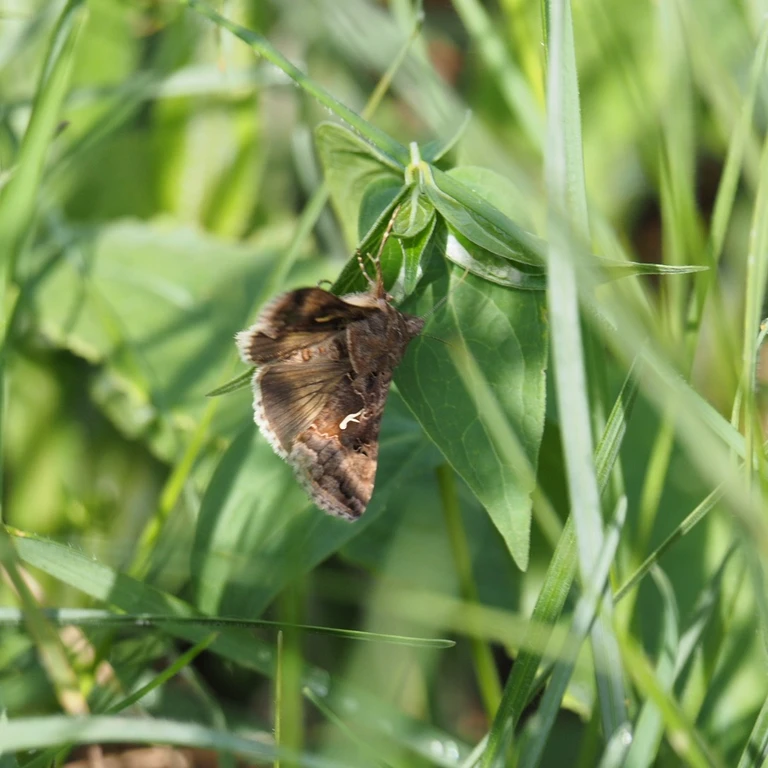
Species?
Autographa gamma
